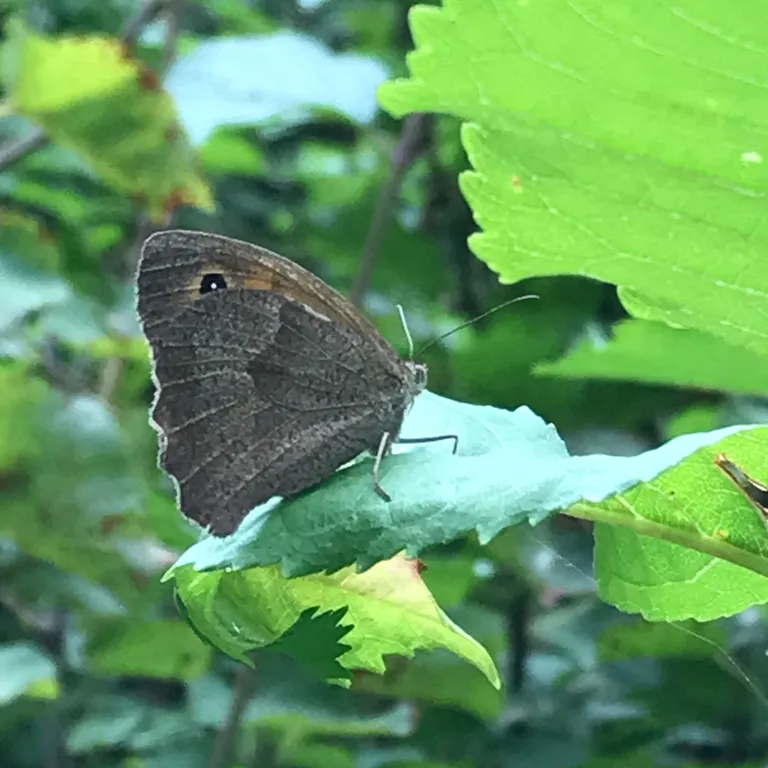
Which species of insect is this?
Maniola jurtina
